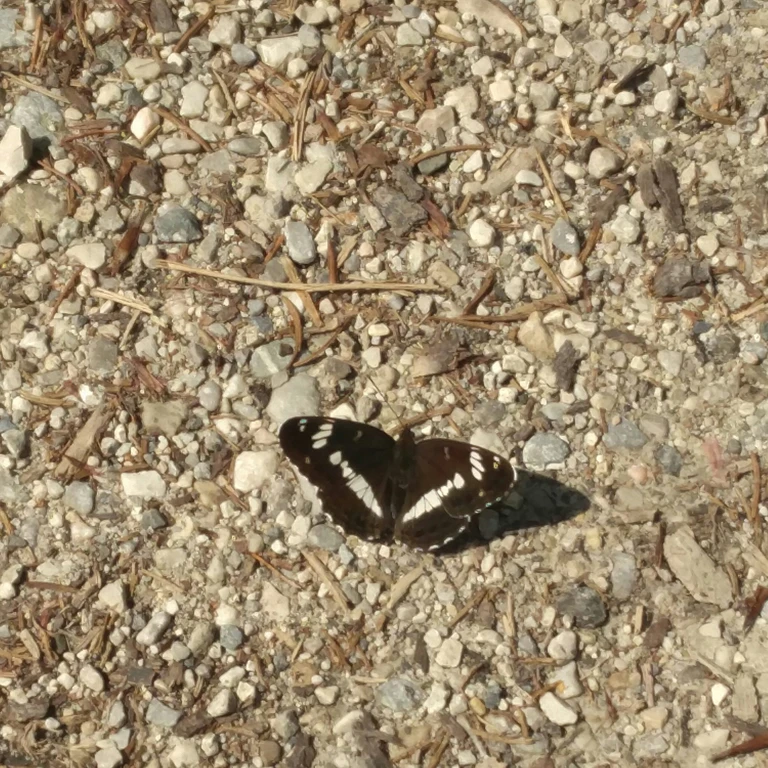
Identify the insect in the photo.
Limenitis camilla (also Ladoga camilla)
